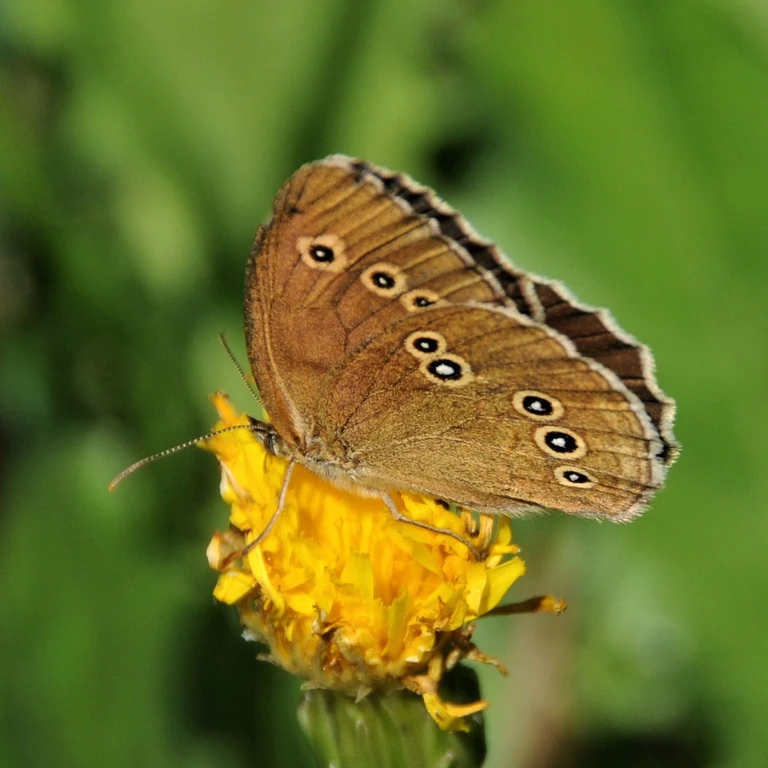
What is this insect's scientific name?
Aphantopus hyperantus
